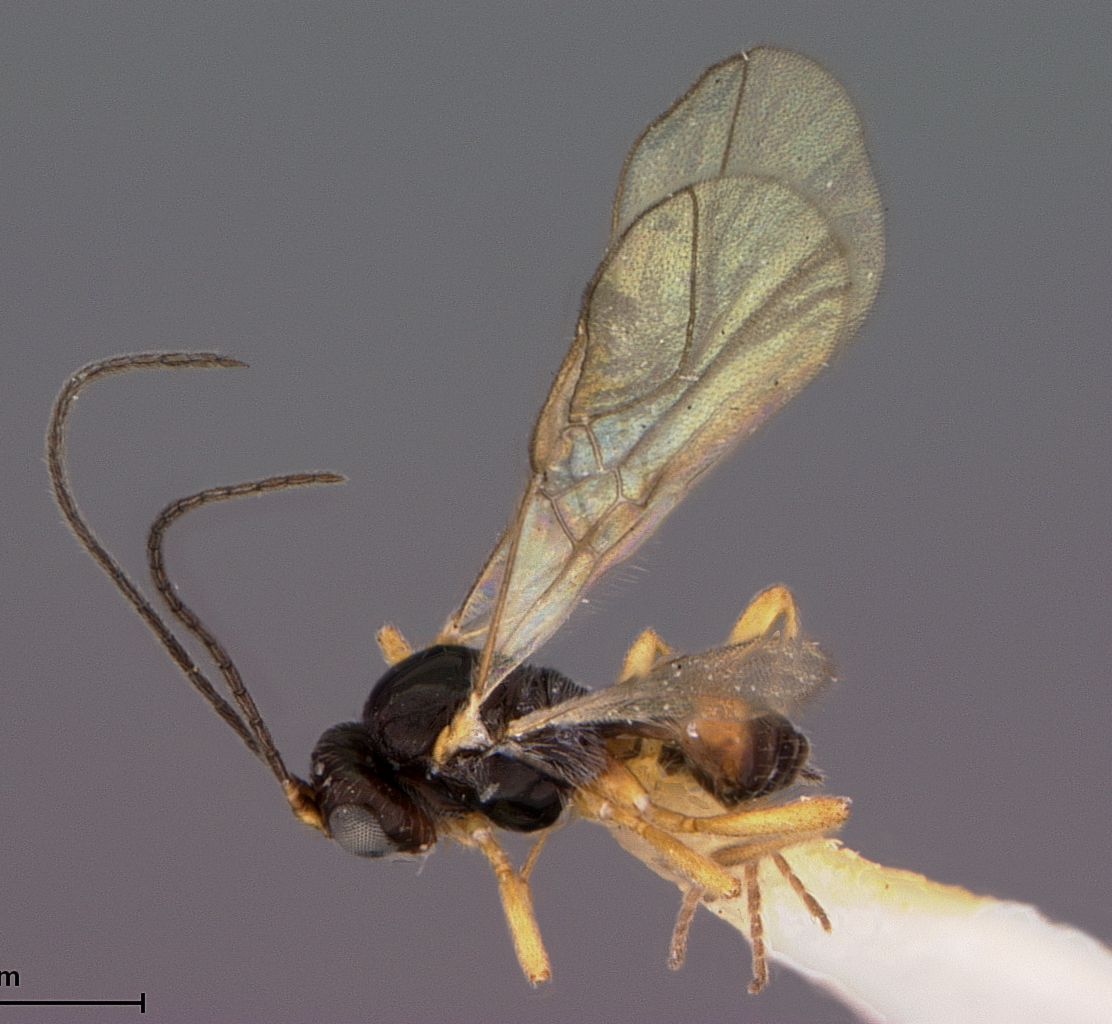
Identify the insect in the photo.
Opius nudiscutum
